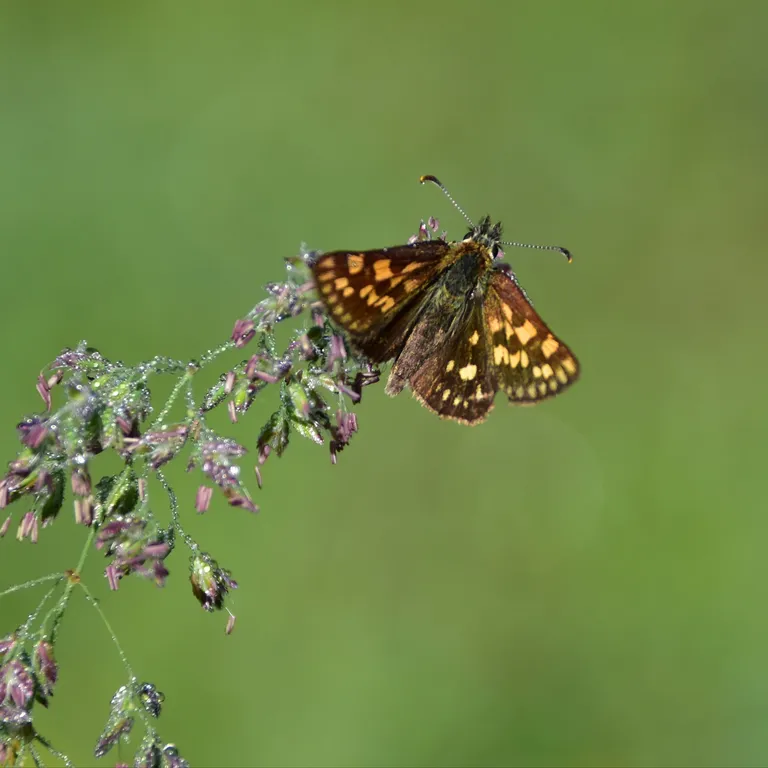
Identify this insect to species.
Carterocephalus palaemon
